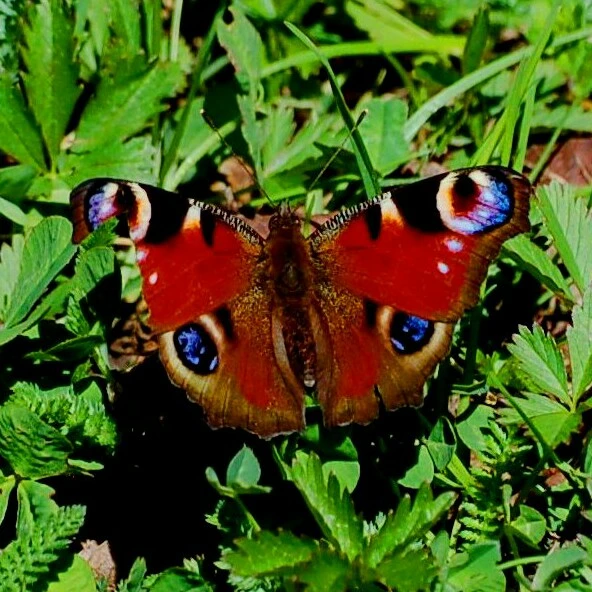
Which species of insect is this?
Aglais io
